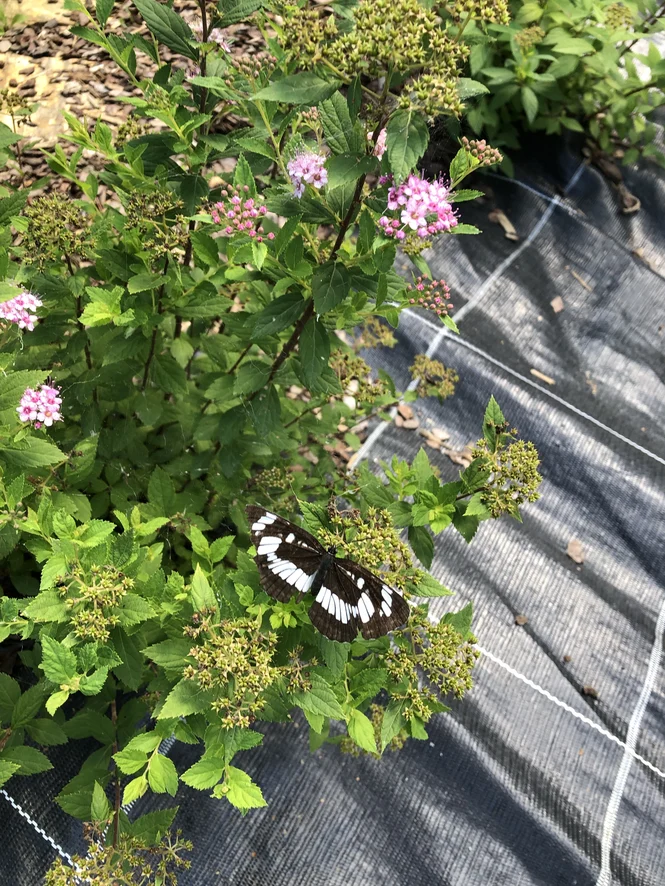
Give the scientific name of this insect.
Neptis rivularis
